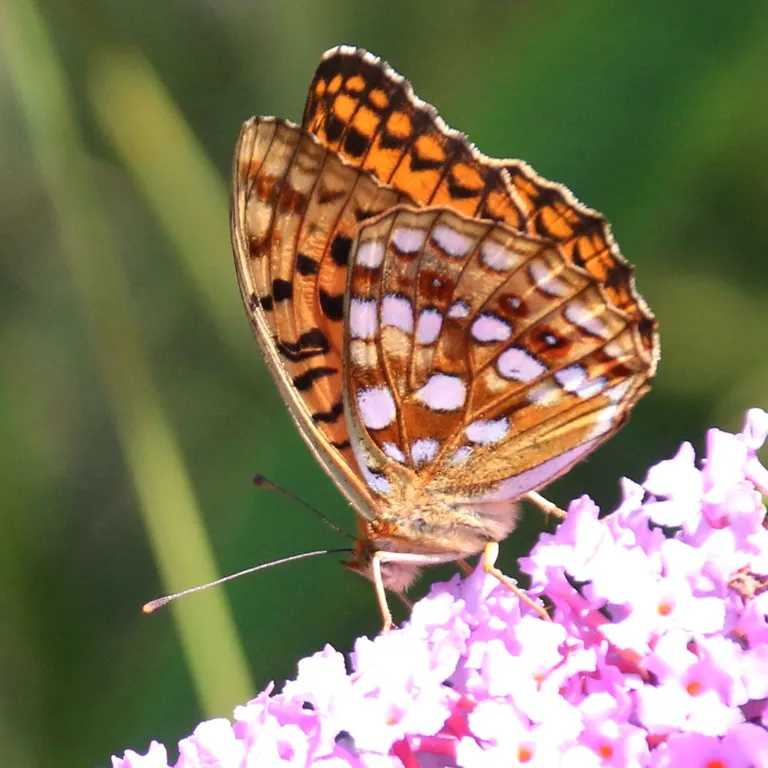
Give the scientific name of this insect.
Fabriciana adippe
